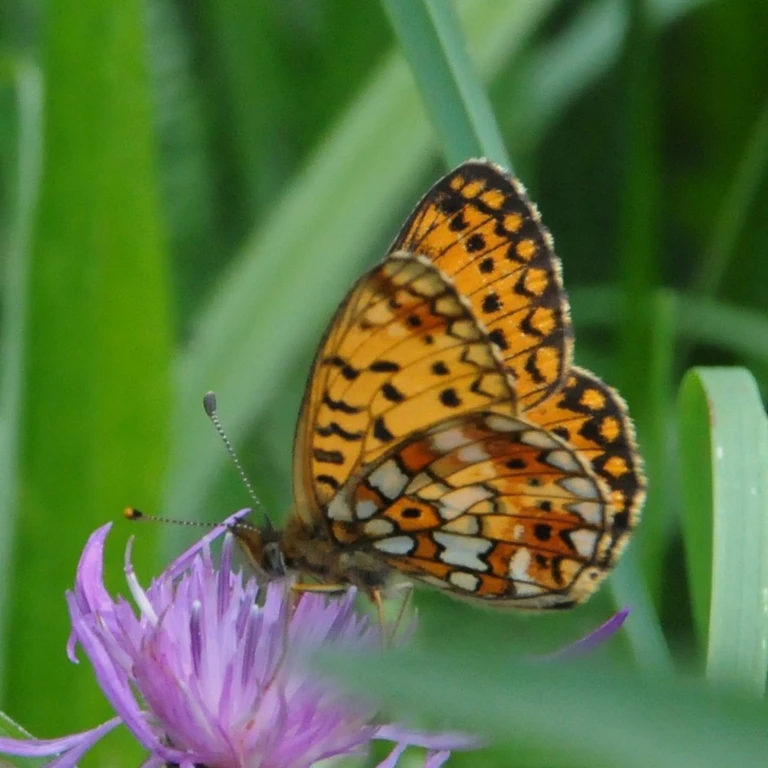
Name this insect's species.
Boloria selene
